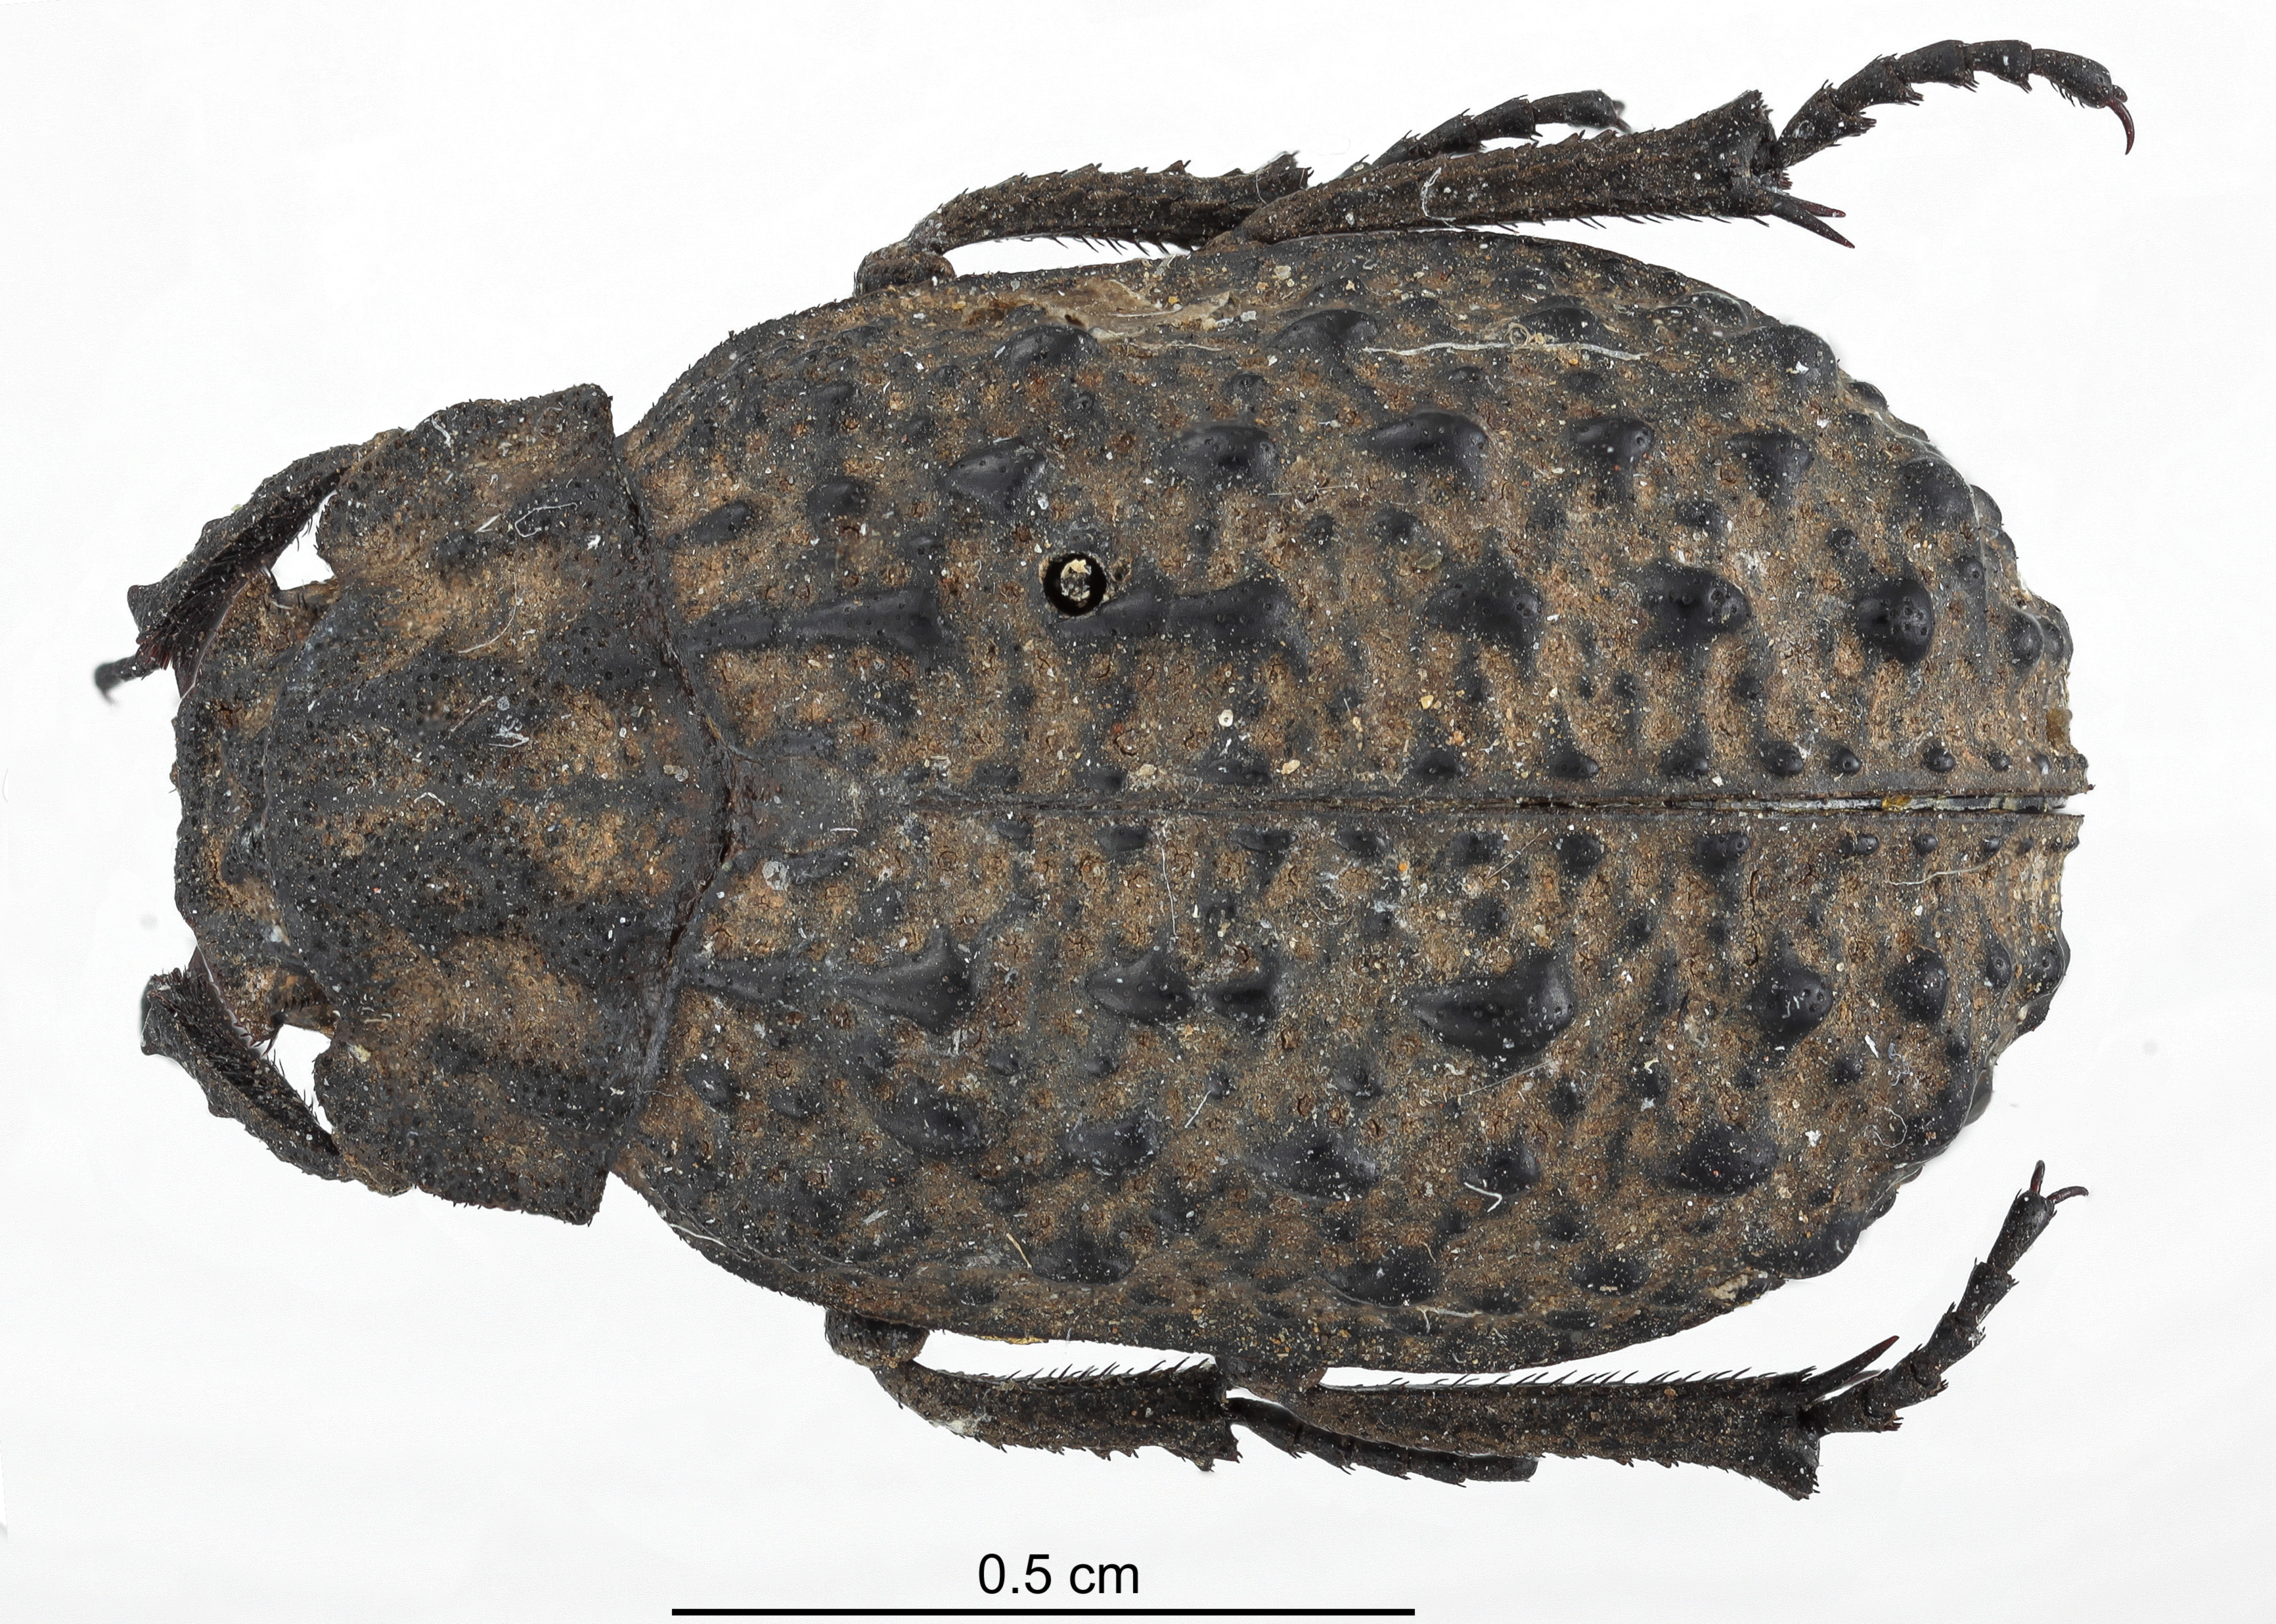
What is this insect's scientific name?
Polynocus gibberosus
